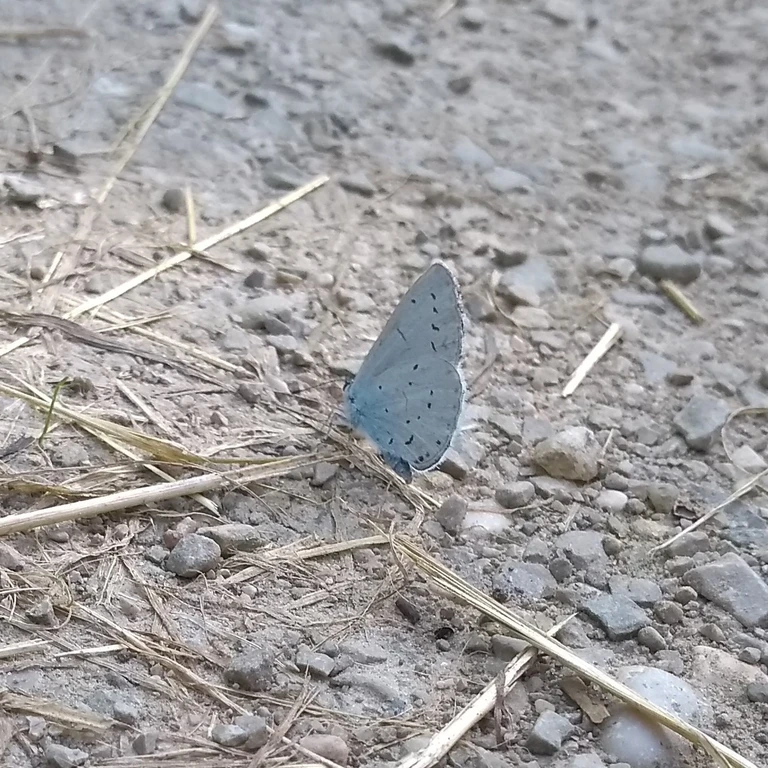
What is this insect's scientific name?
Celastrina argiolus
